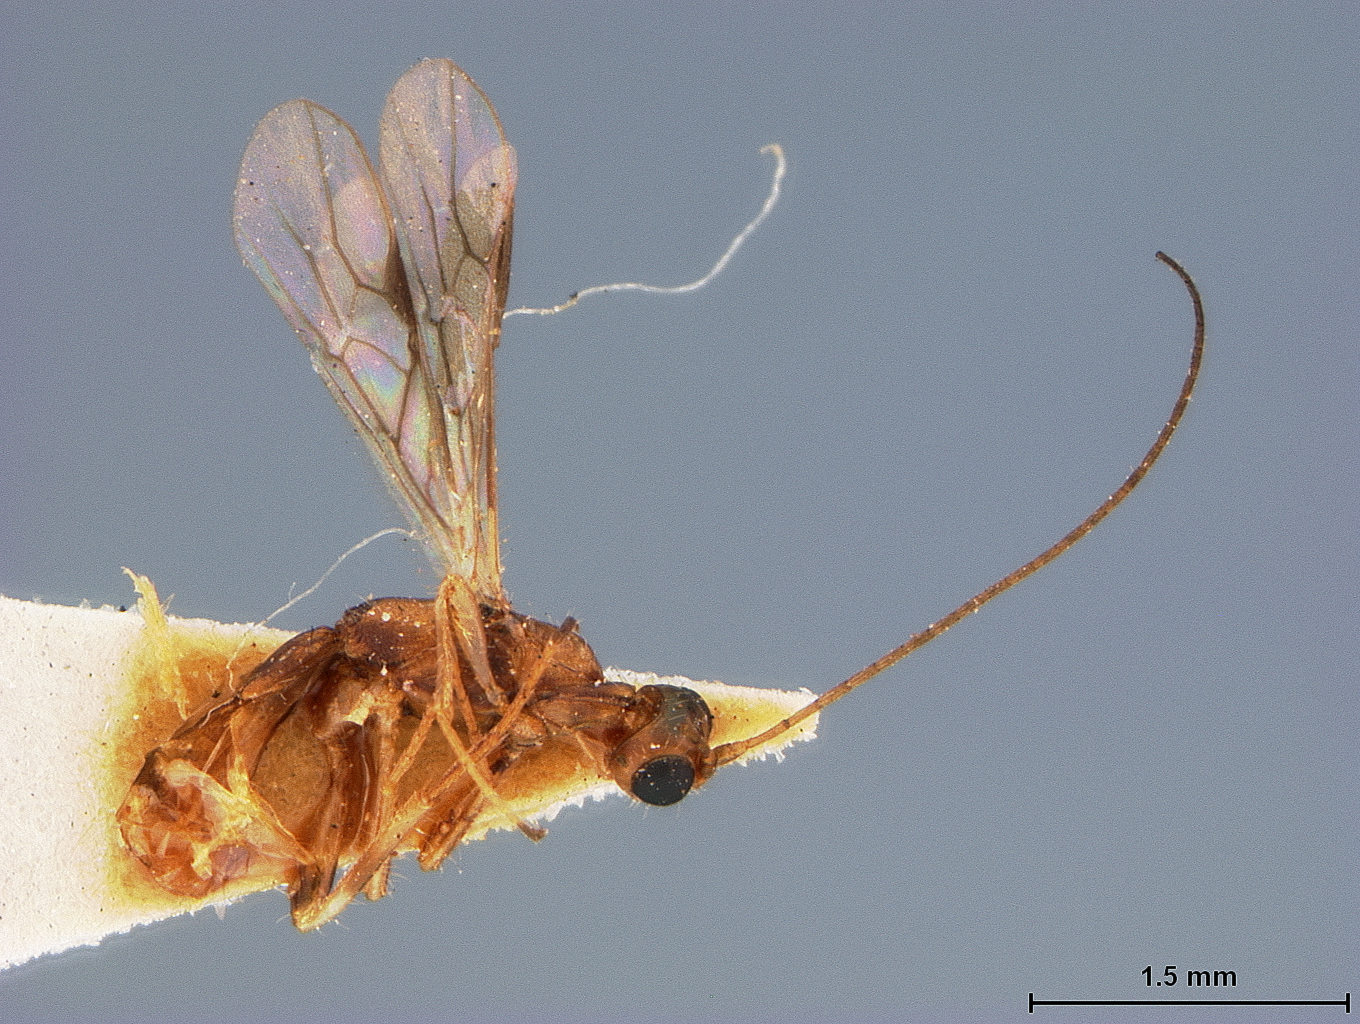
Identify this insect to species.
Heterospilus longicaudus
